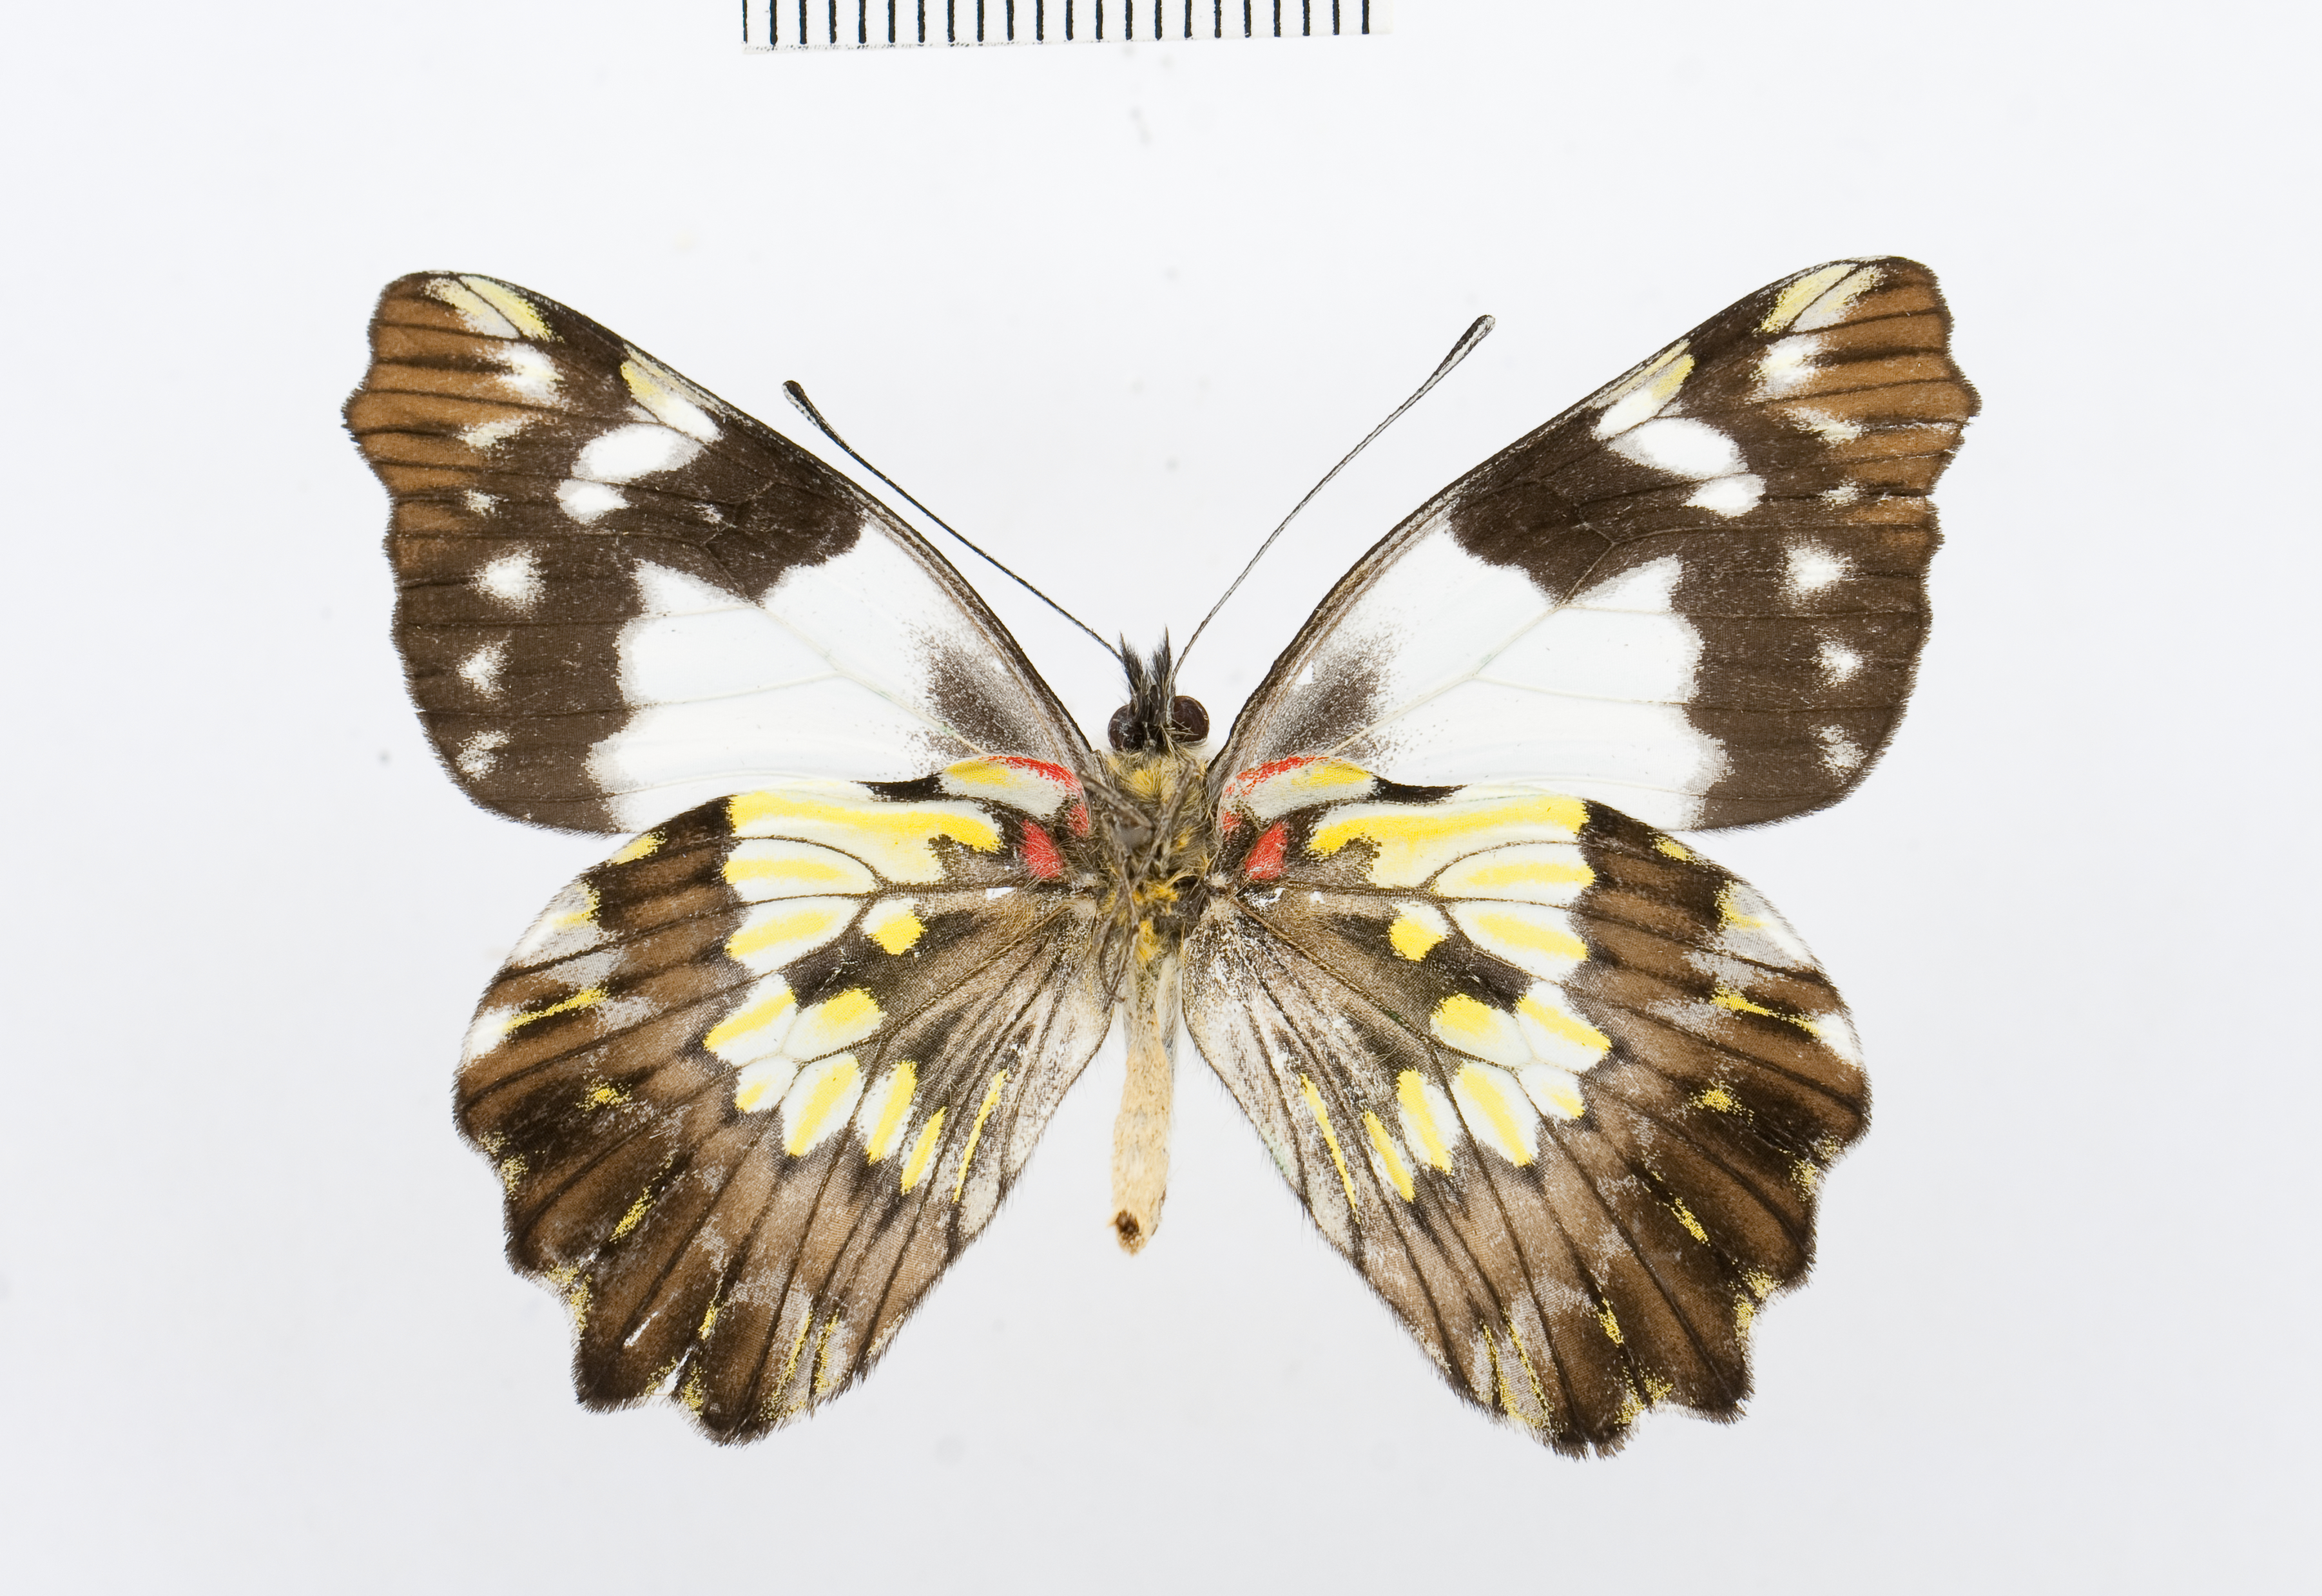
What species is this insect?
Leodonta dysoni
